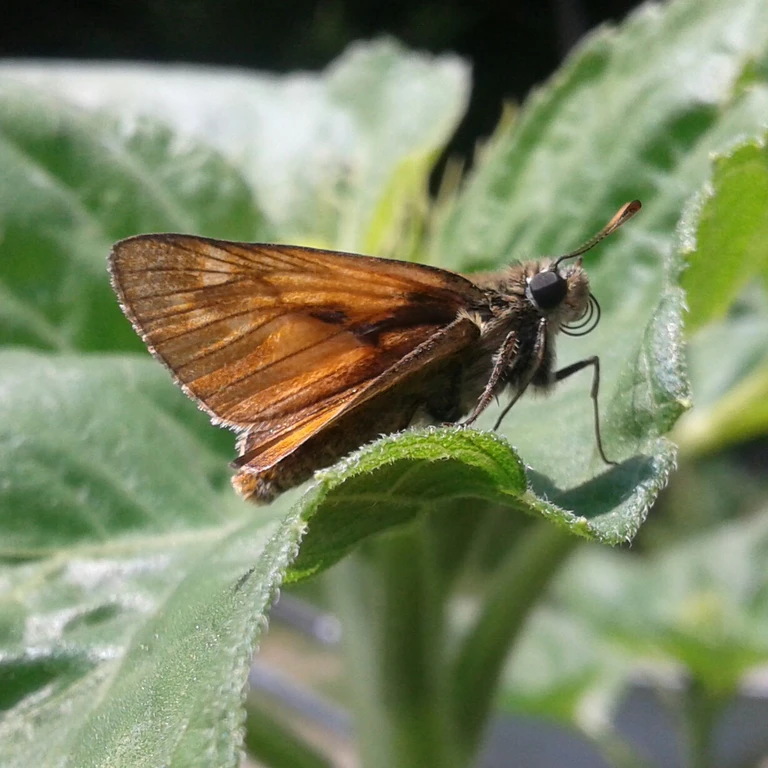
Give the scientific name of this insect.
Ochlodes sylvanus (also Ochlodes venata)
